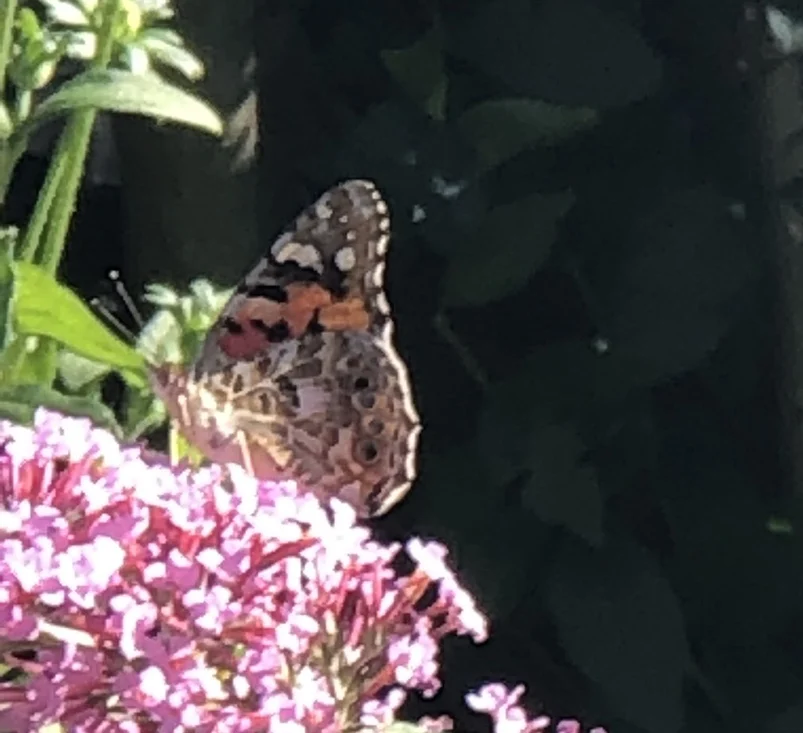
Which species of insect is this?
Vanessa cardui
